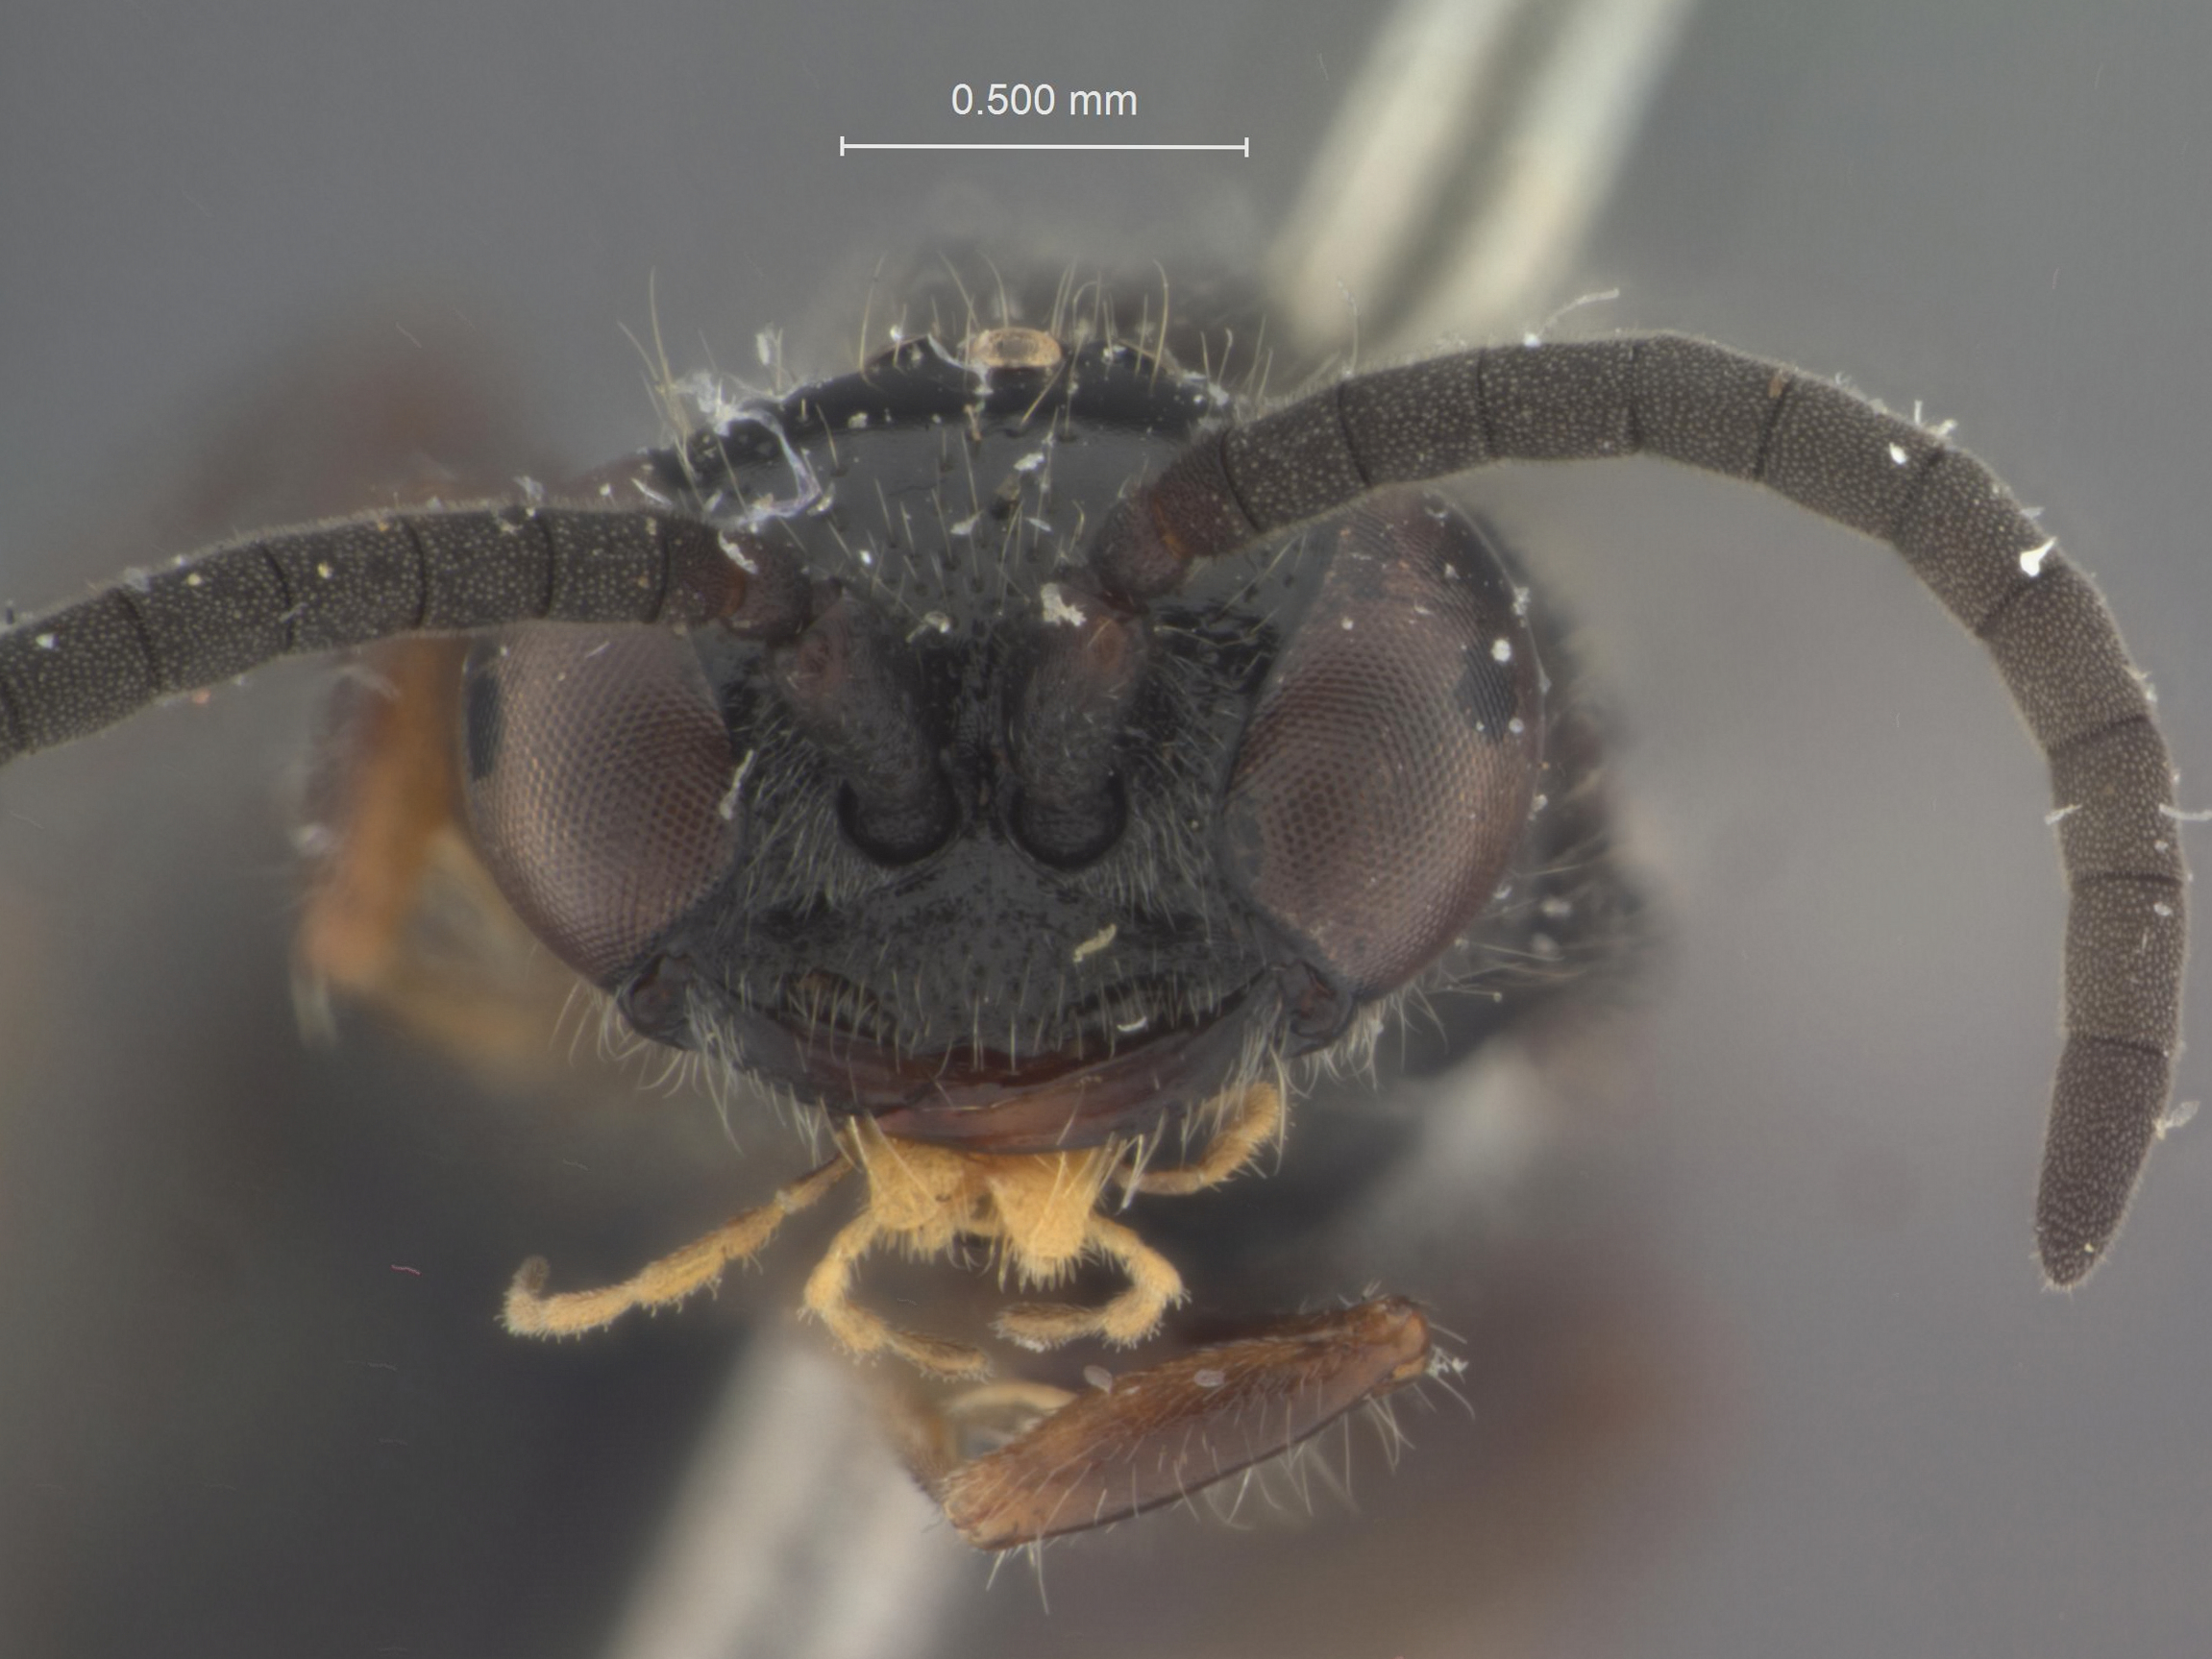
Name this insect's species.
Tiphia kaszabi
